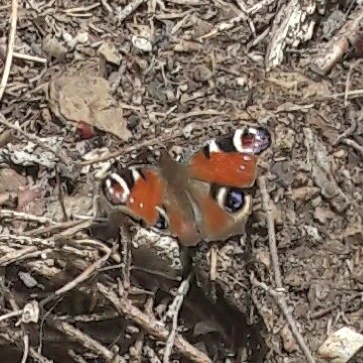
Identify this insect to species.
Aglais io
